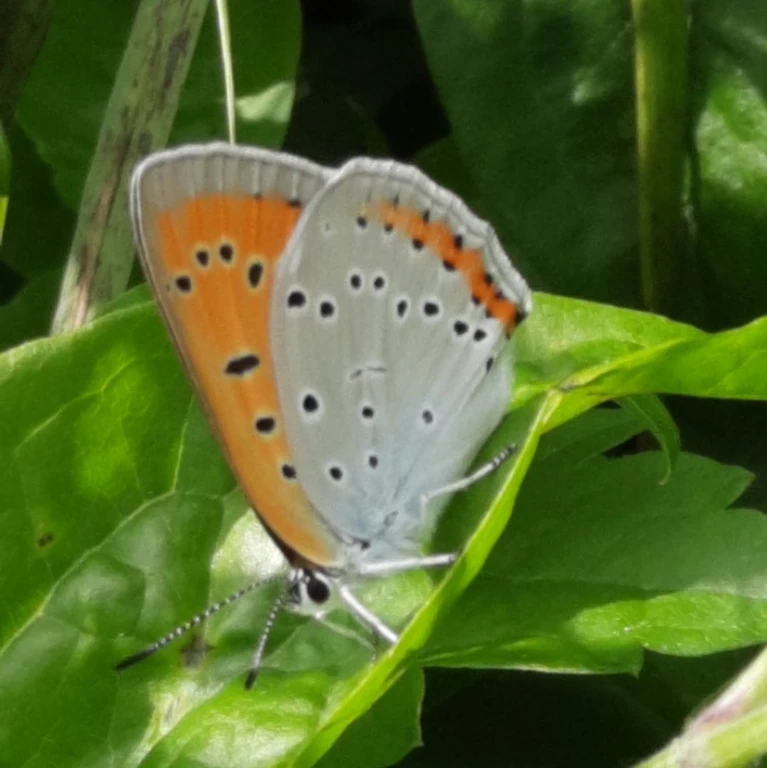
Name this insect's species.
Lycaena dispar
